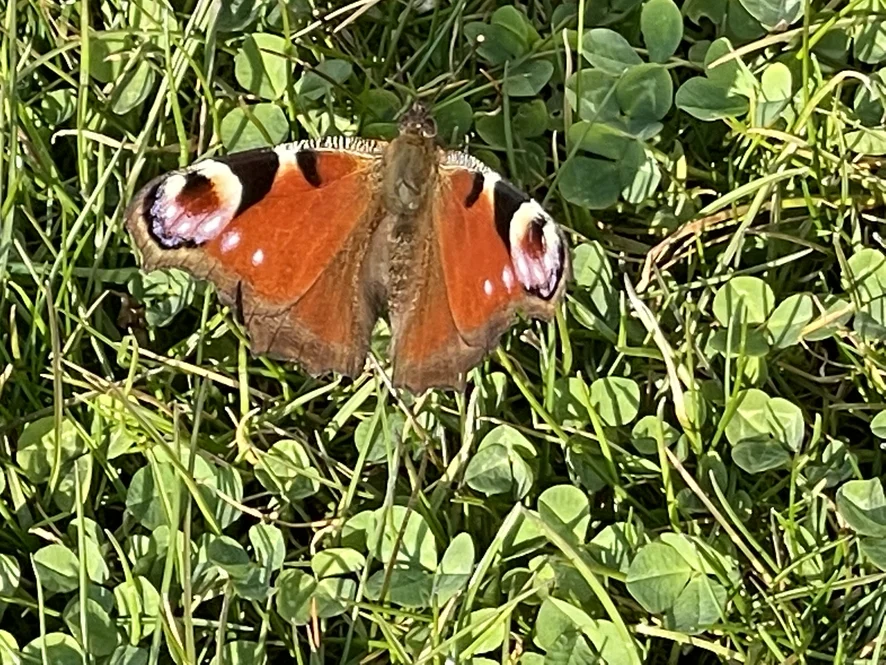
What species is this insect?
Aglais io
